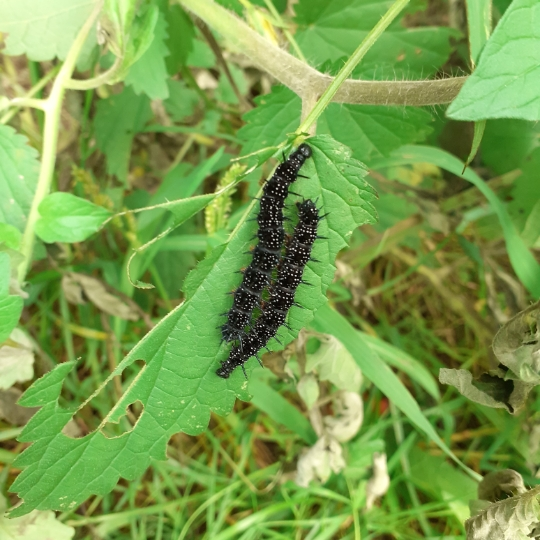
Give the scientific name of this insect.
Aglais io
